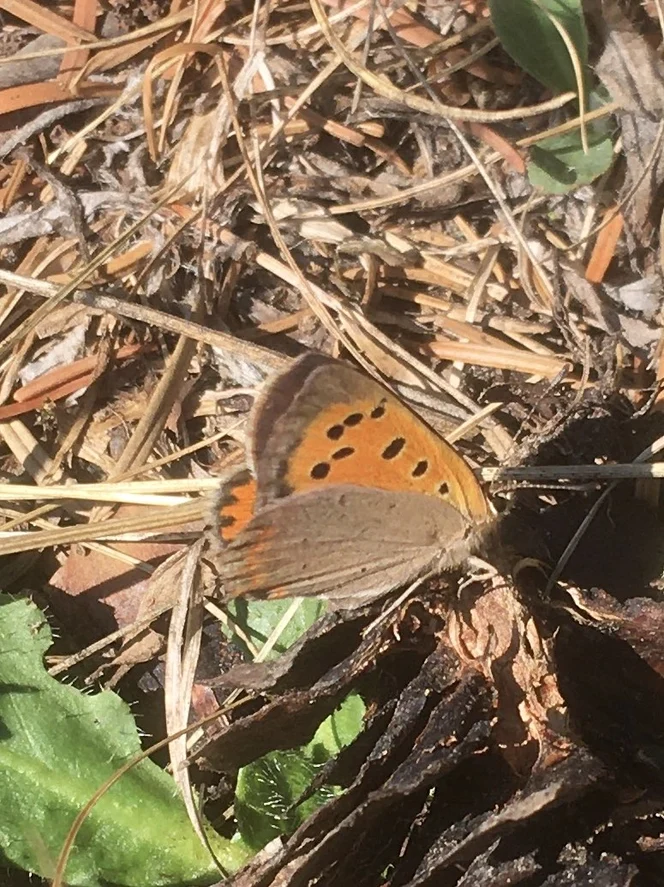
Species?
Lycaena phlaeas
